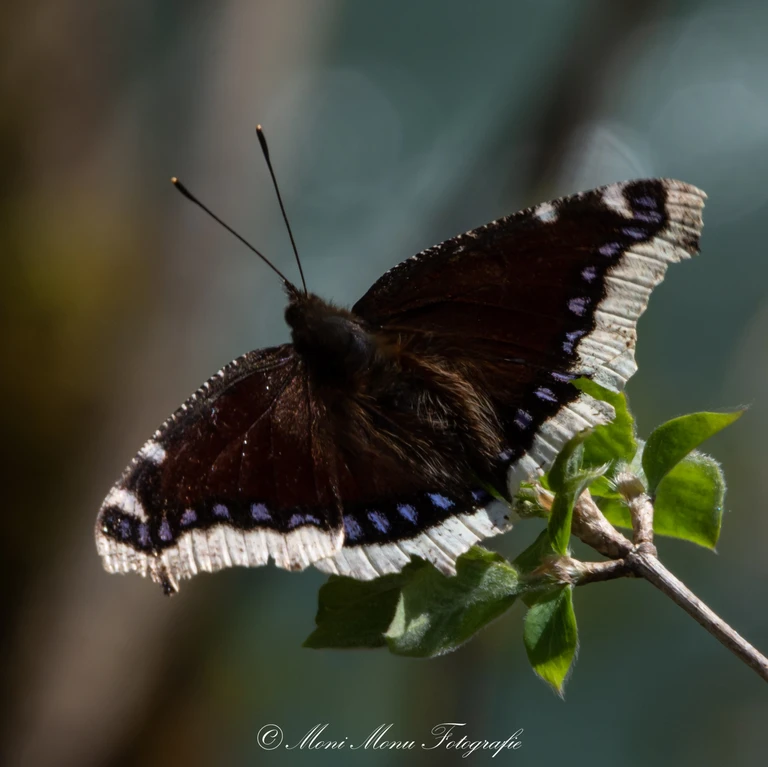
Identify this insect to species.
Nymphalis antiopa
